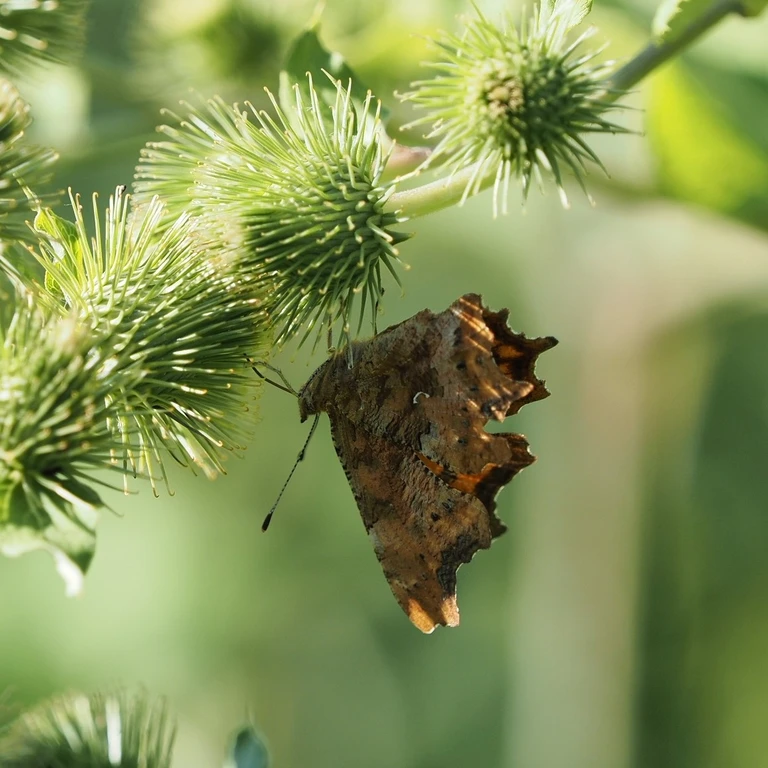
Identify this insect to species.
Polygonia c-album
